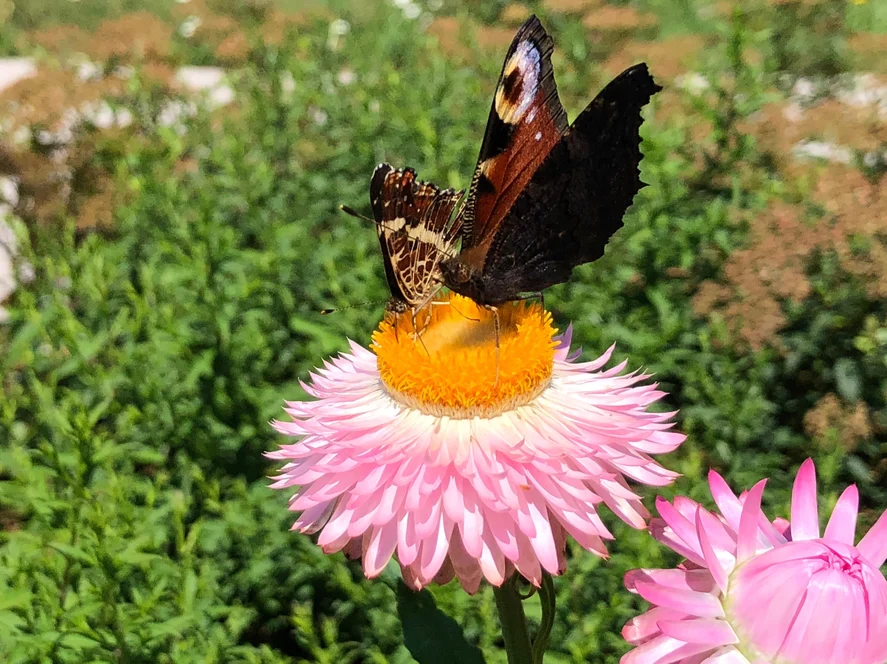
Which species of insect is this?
Aglais io
